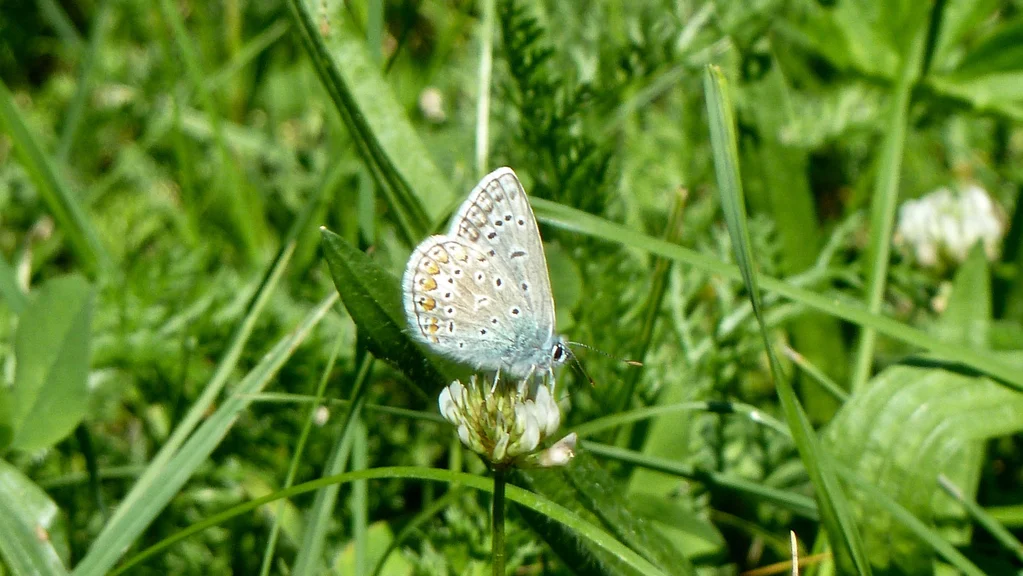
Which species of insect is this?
Polyommatus icarus
